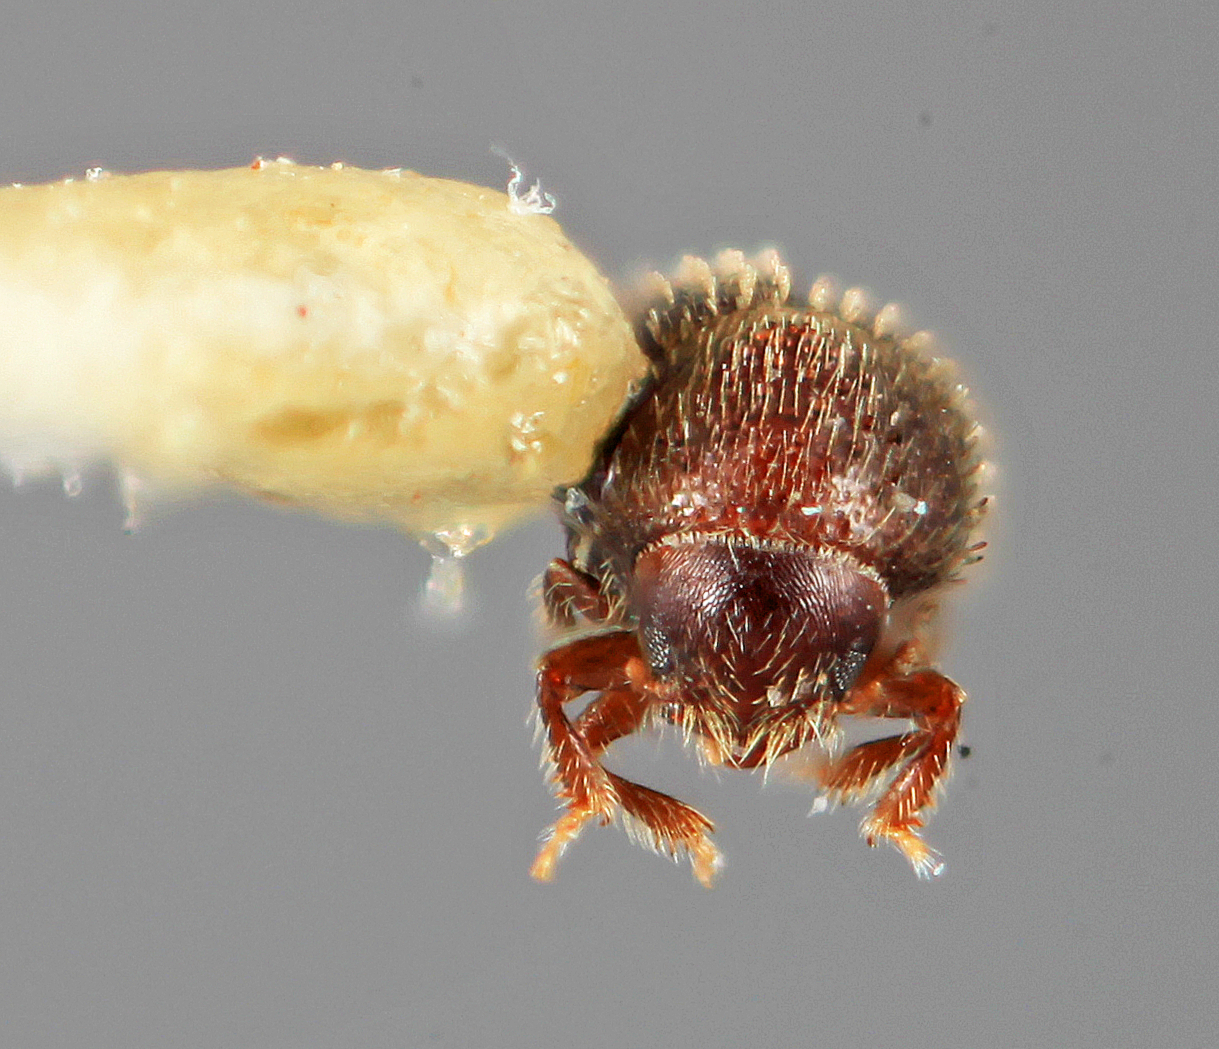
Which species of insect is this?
Hypothenemus vesculus
